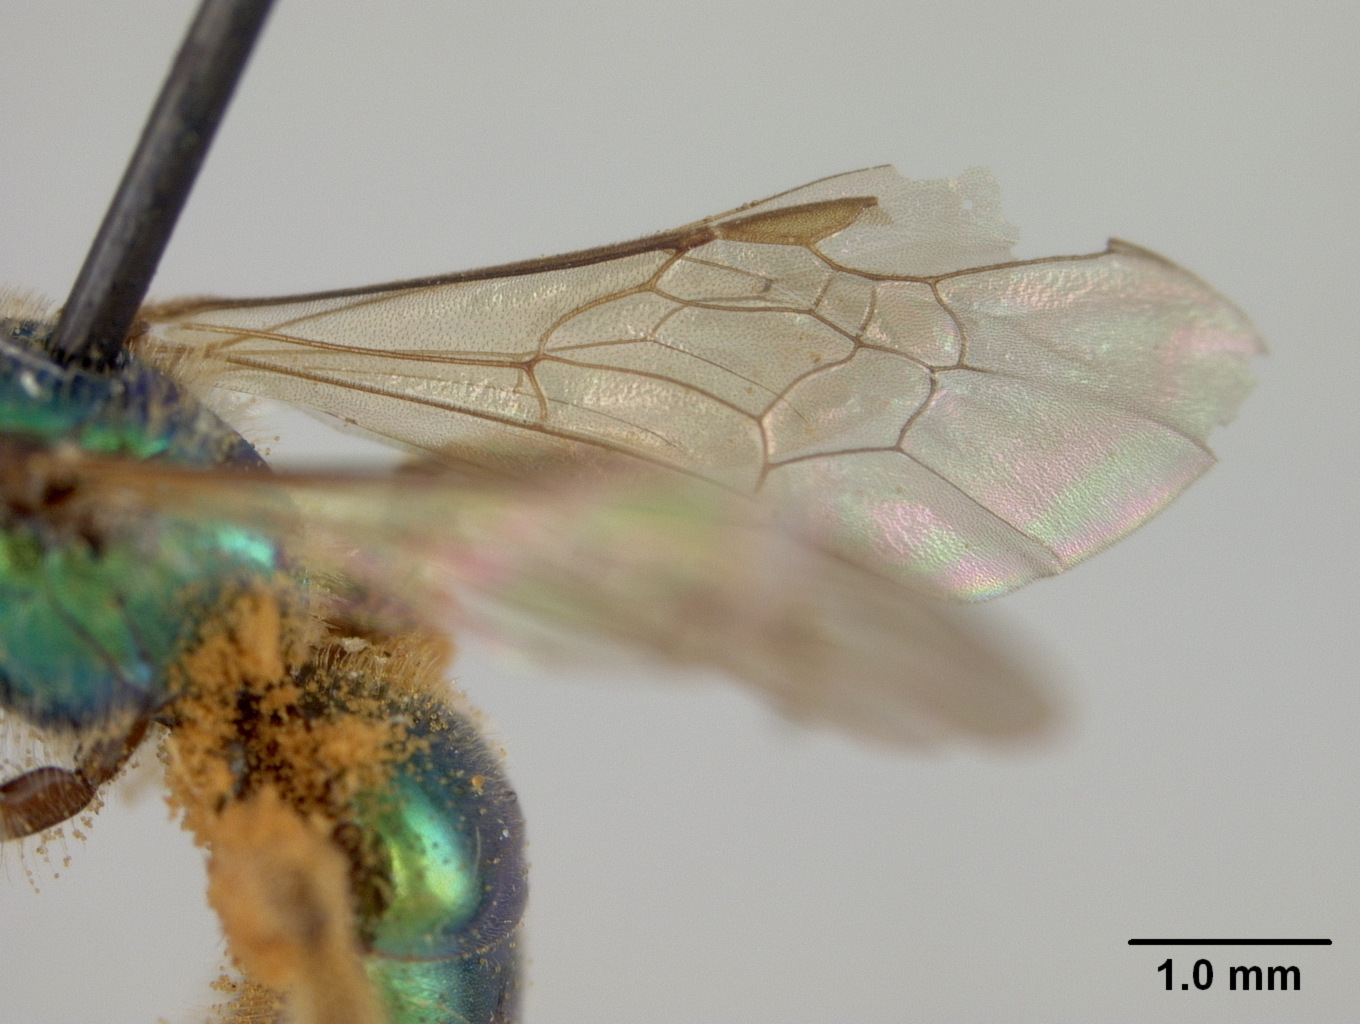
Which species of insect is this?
Augochlora matucanensis
